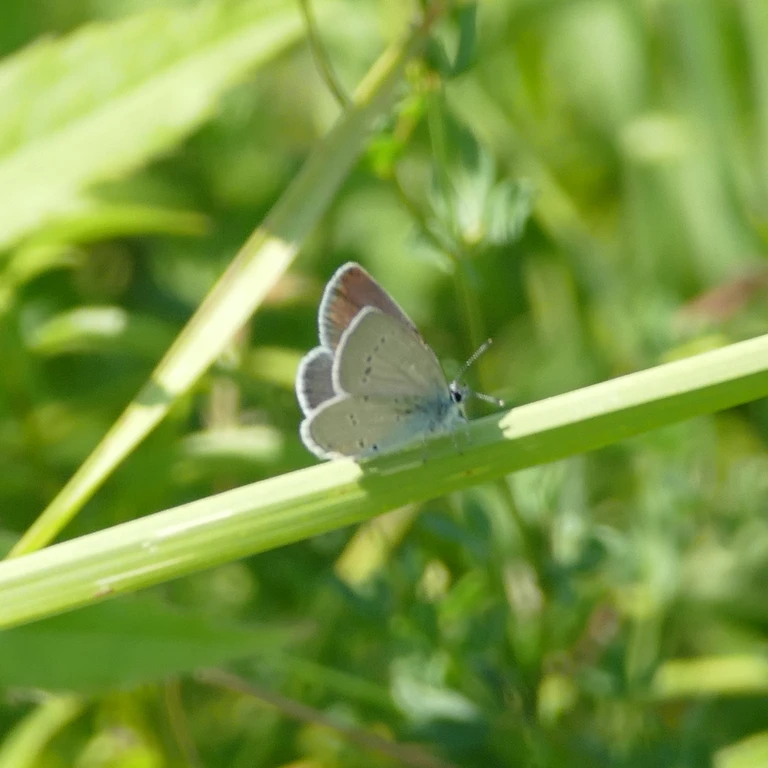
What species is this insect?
Cupido minimus
